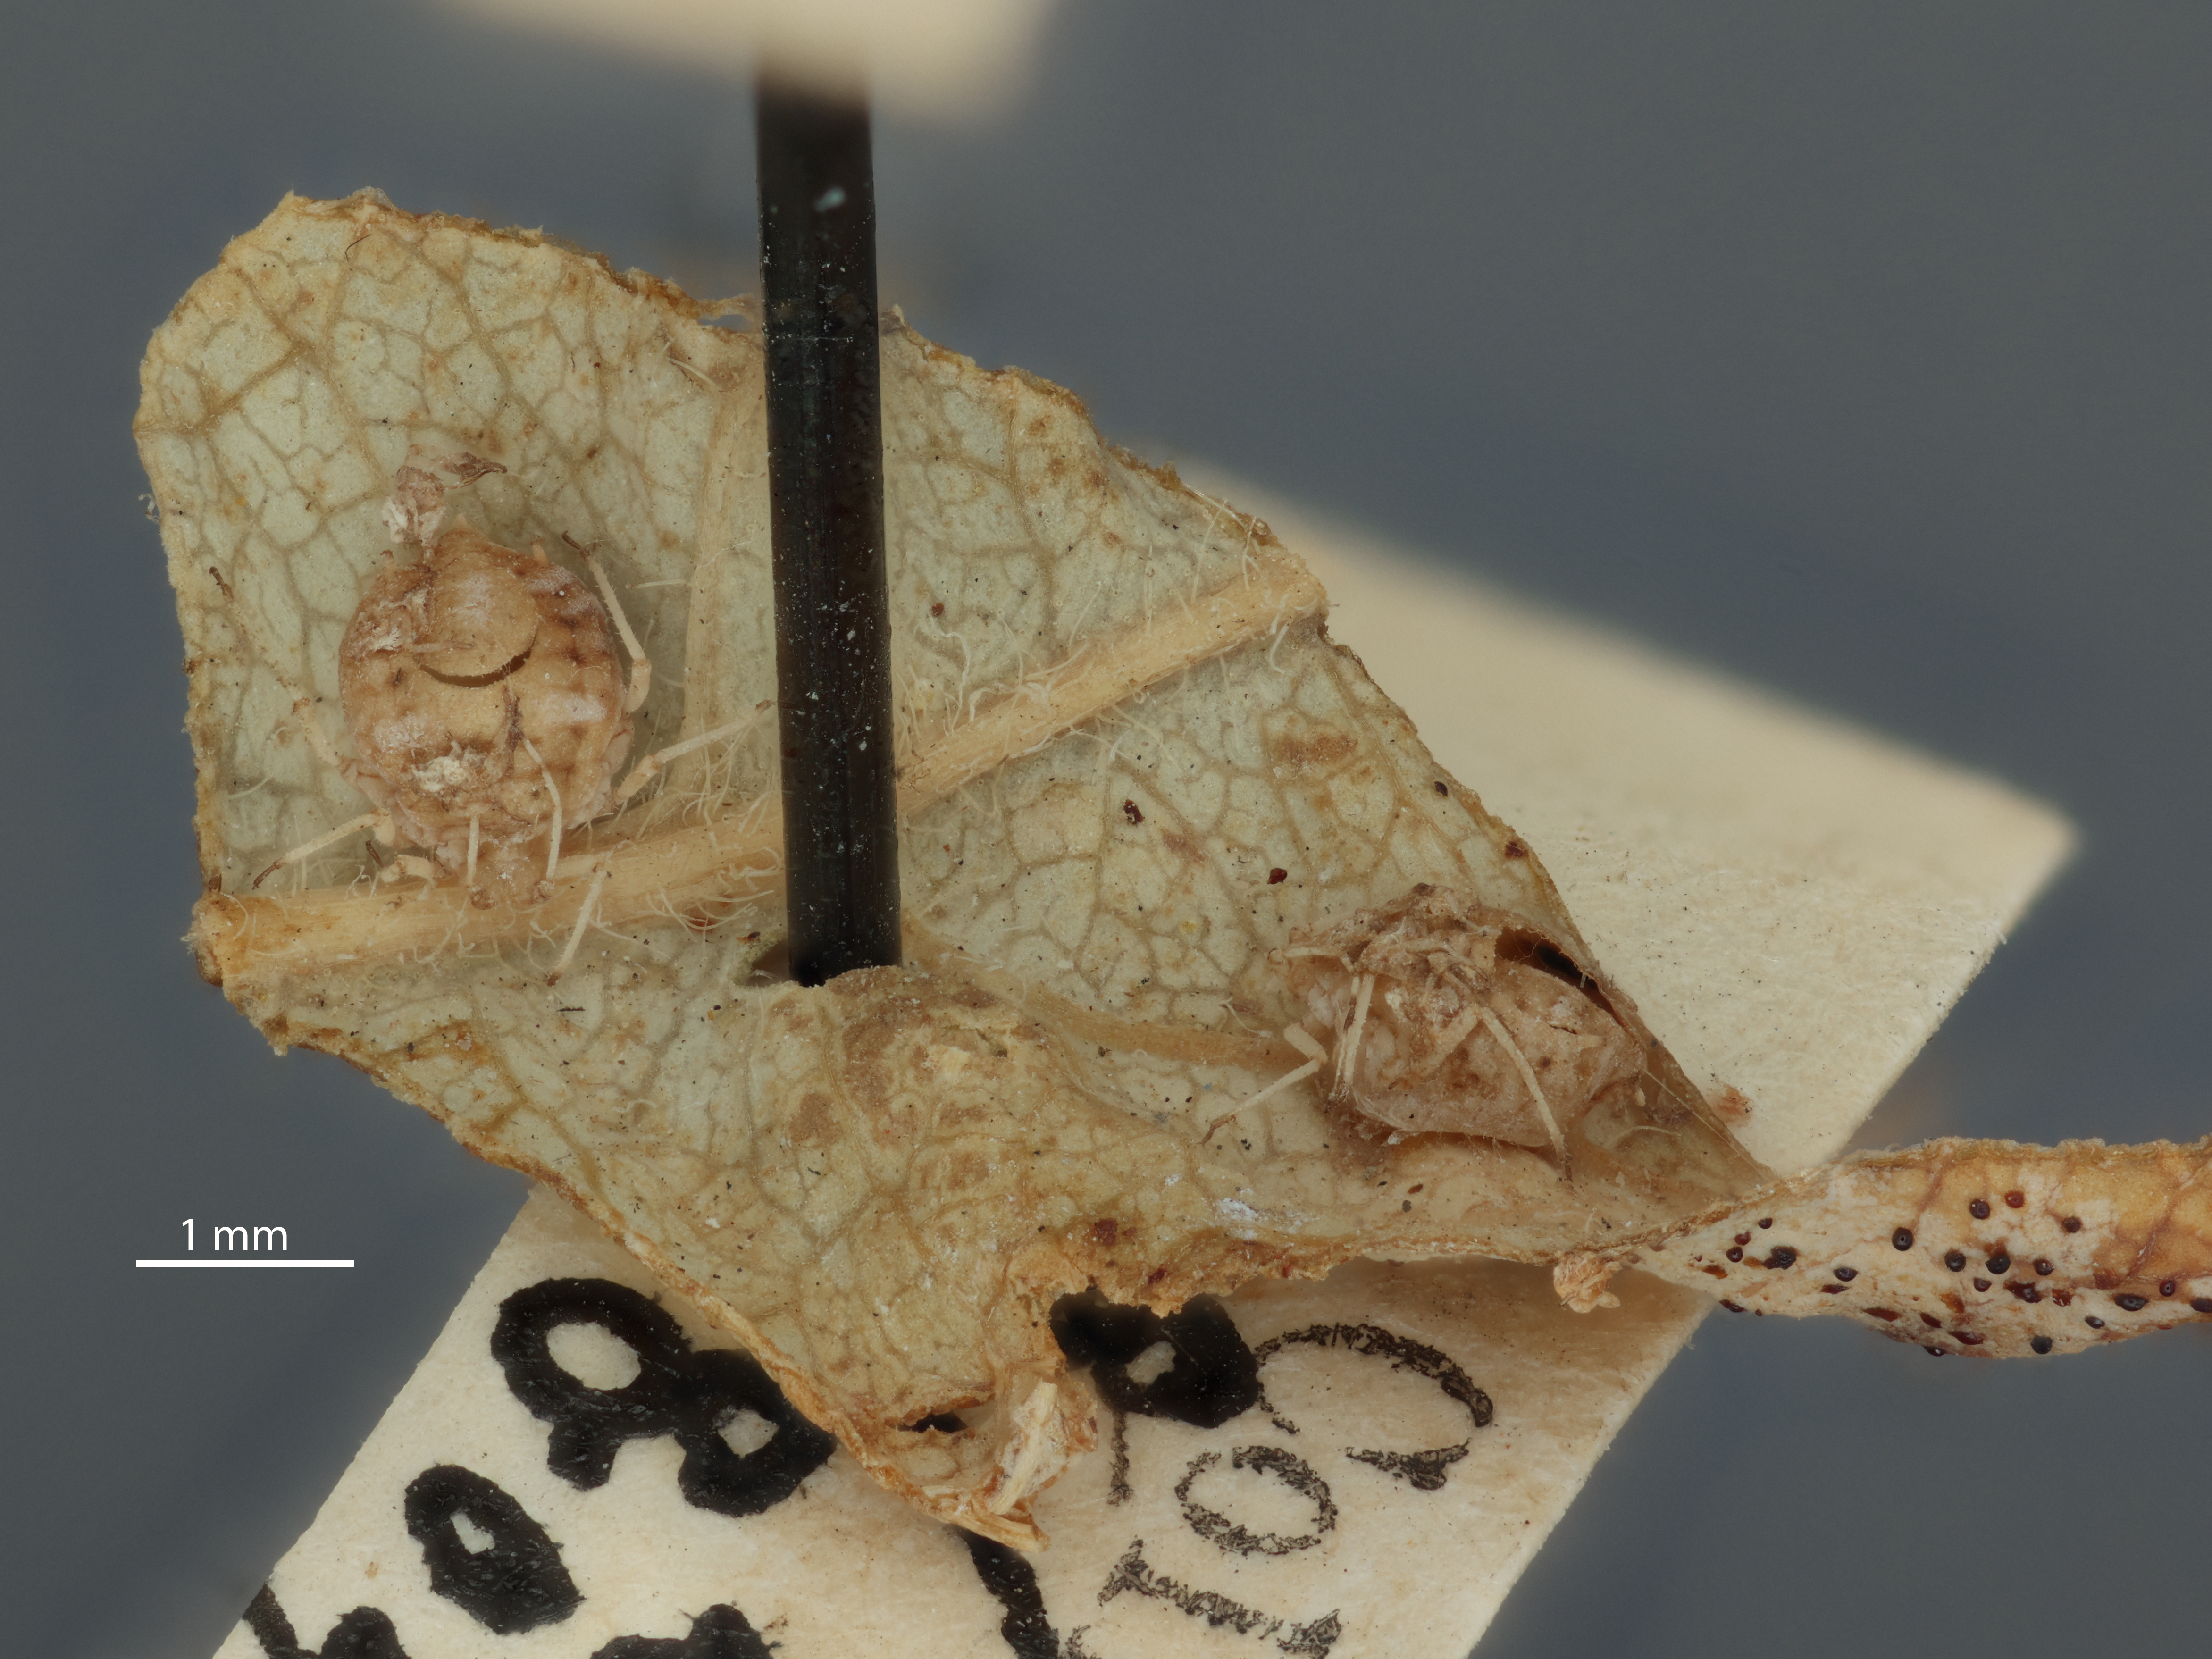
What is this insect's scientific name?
Lysiphlebus flavidus
